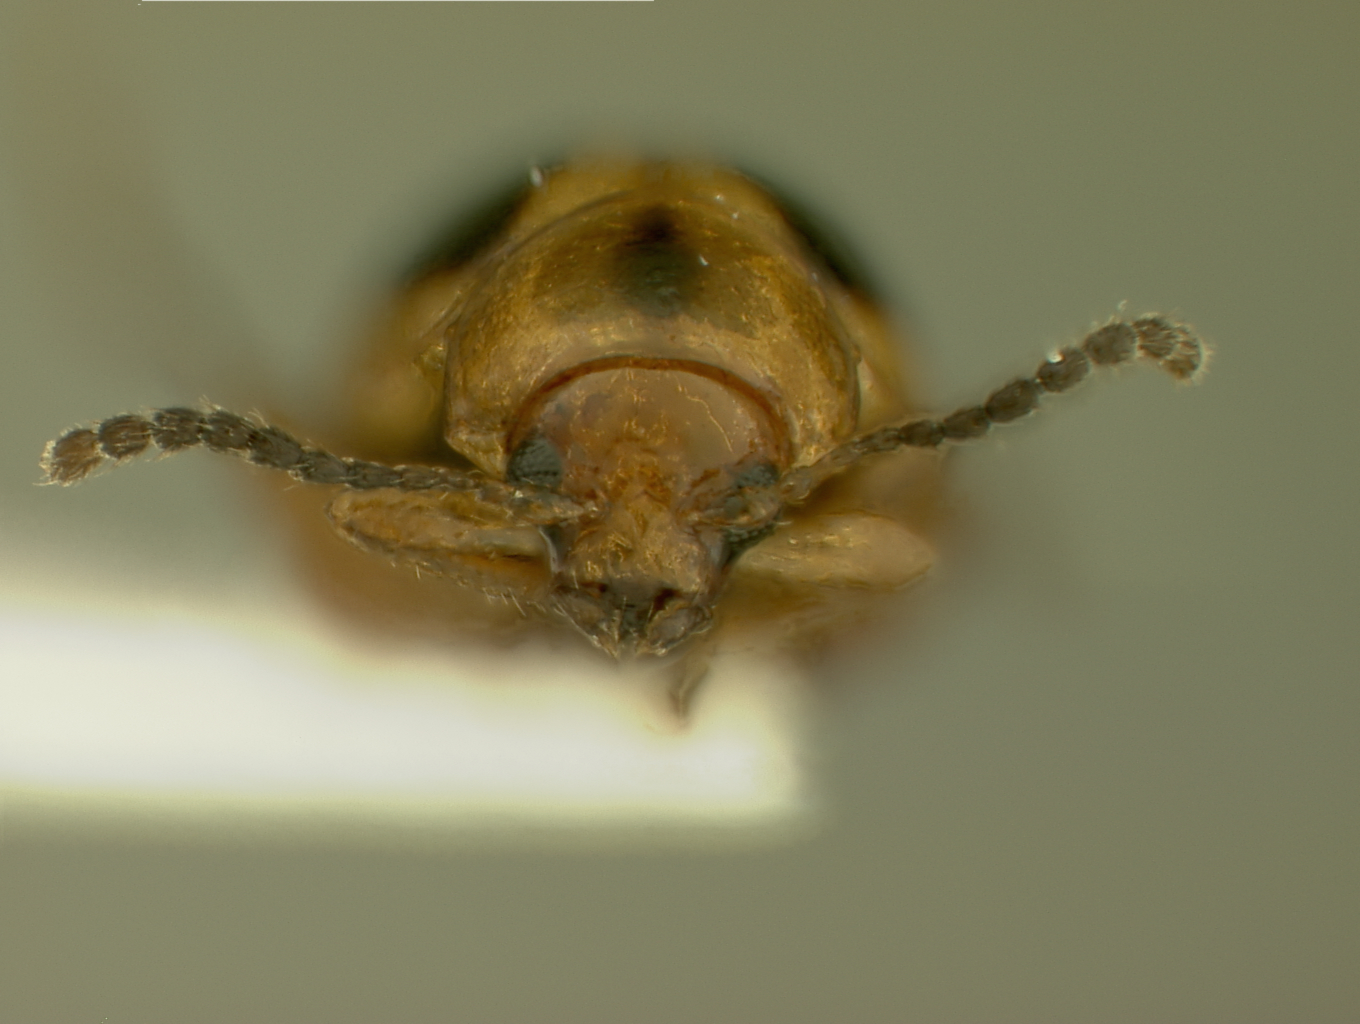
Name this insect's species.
Ivalia korakundah
